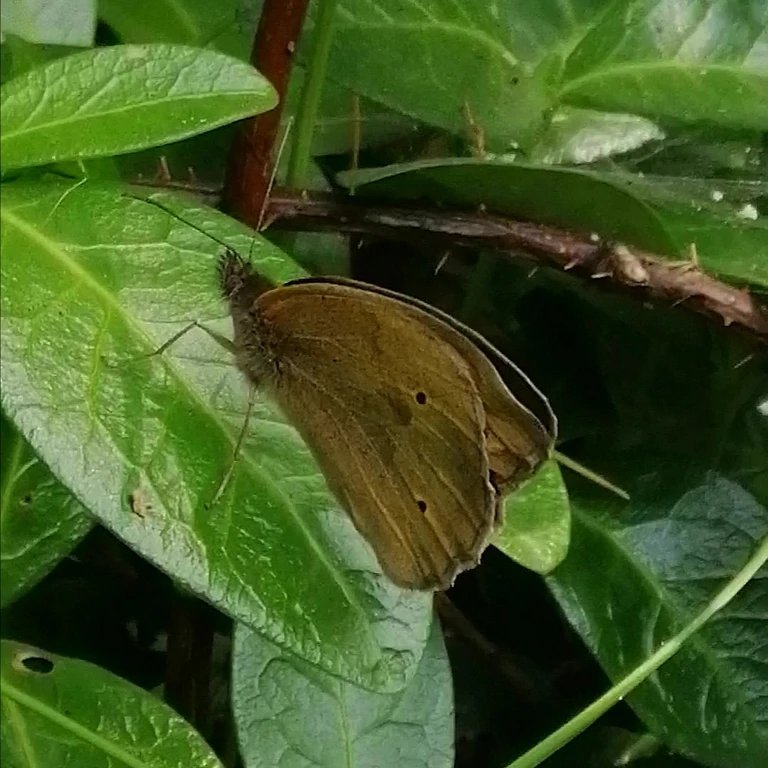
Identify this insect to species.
Maniola jurtina
